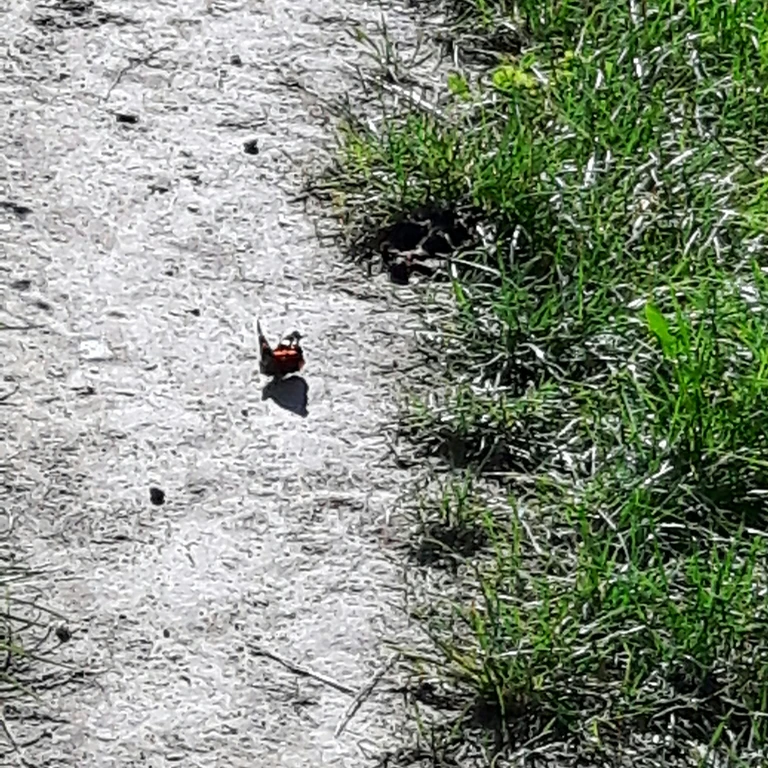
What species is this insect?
Vanessa atalanta
